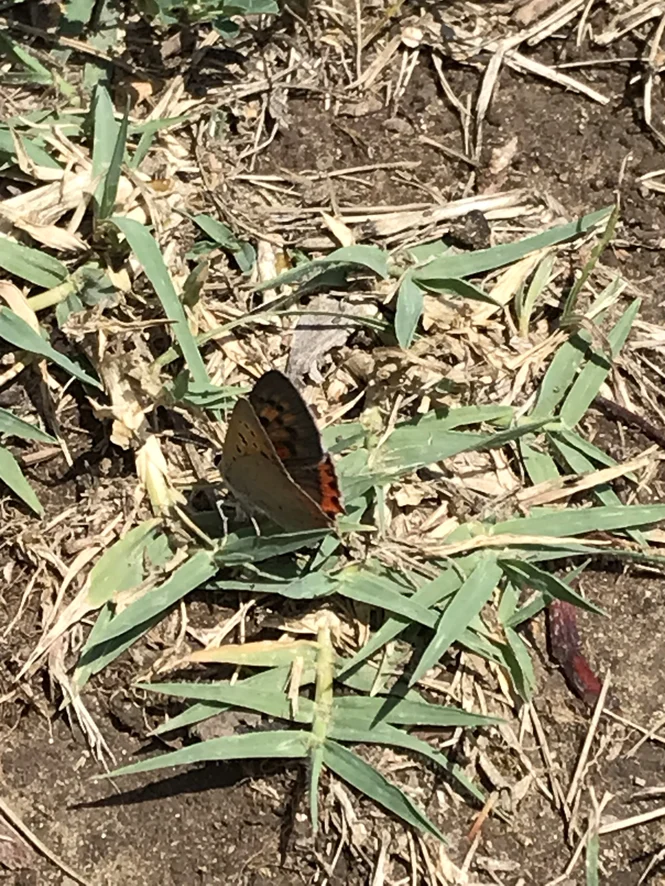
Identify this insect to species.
Lycaena phlaeas
